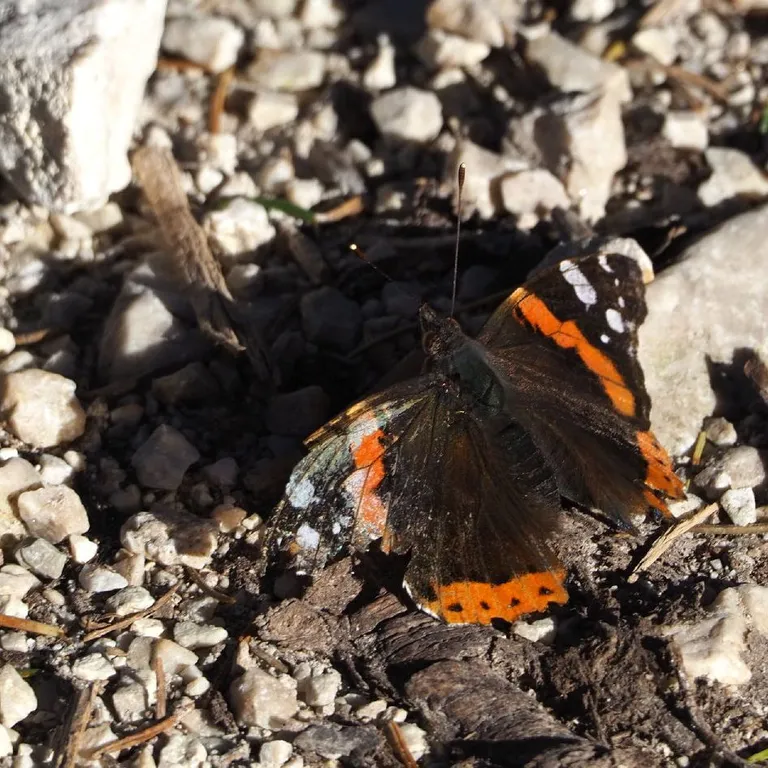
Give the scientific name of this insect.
Vanessa atalanta
